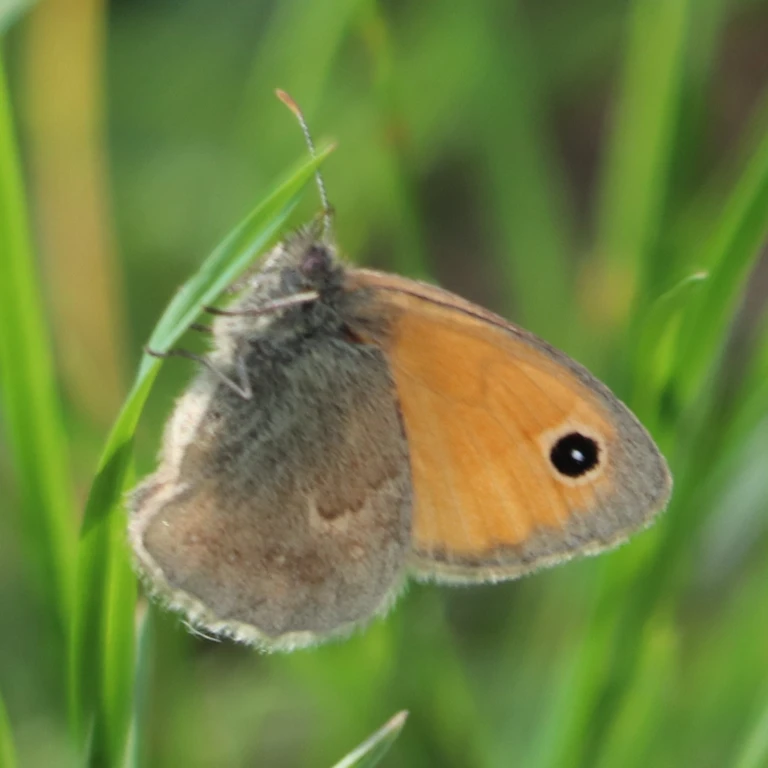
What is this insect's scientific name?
Coenonympha pamphilus
